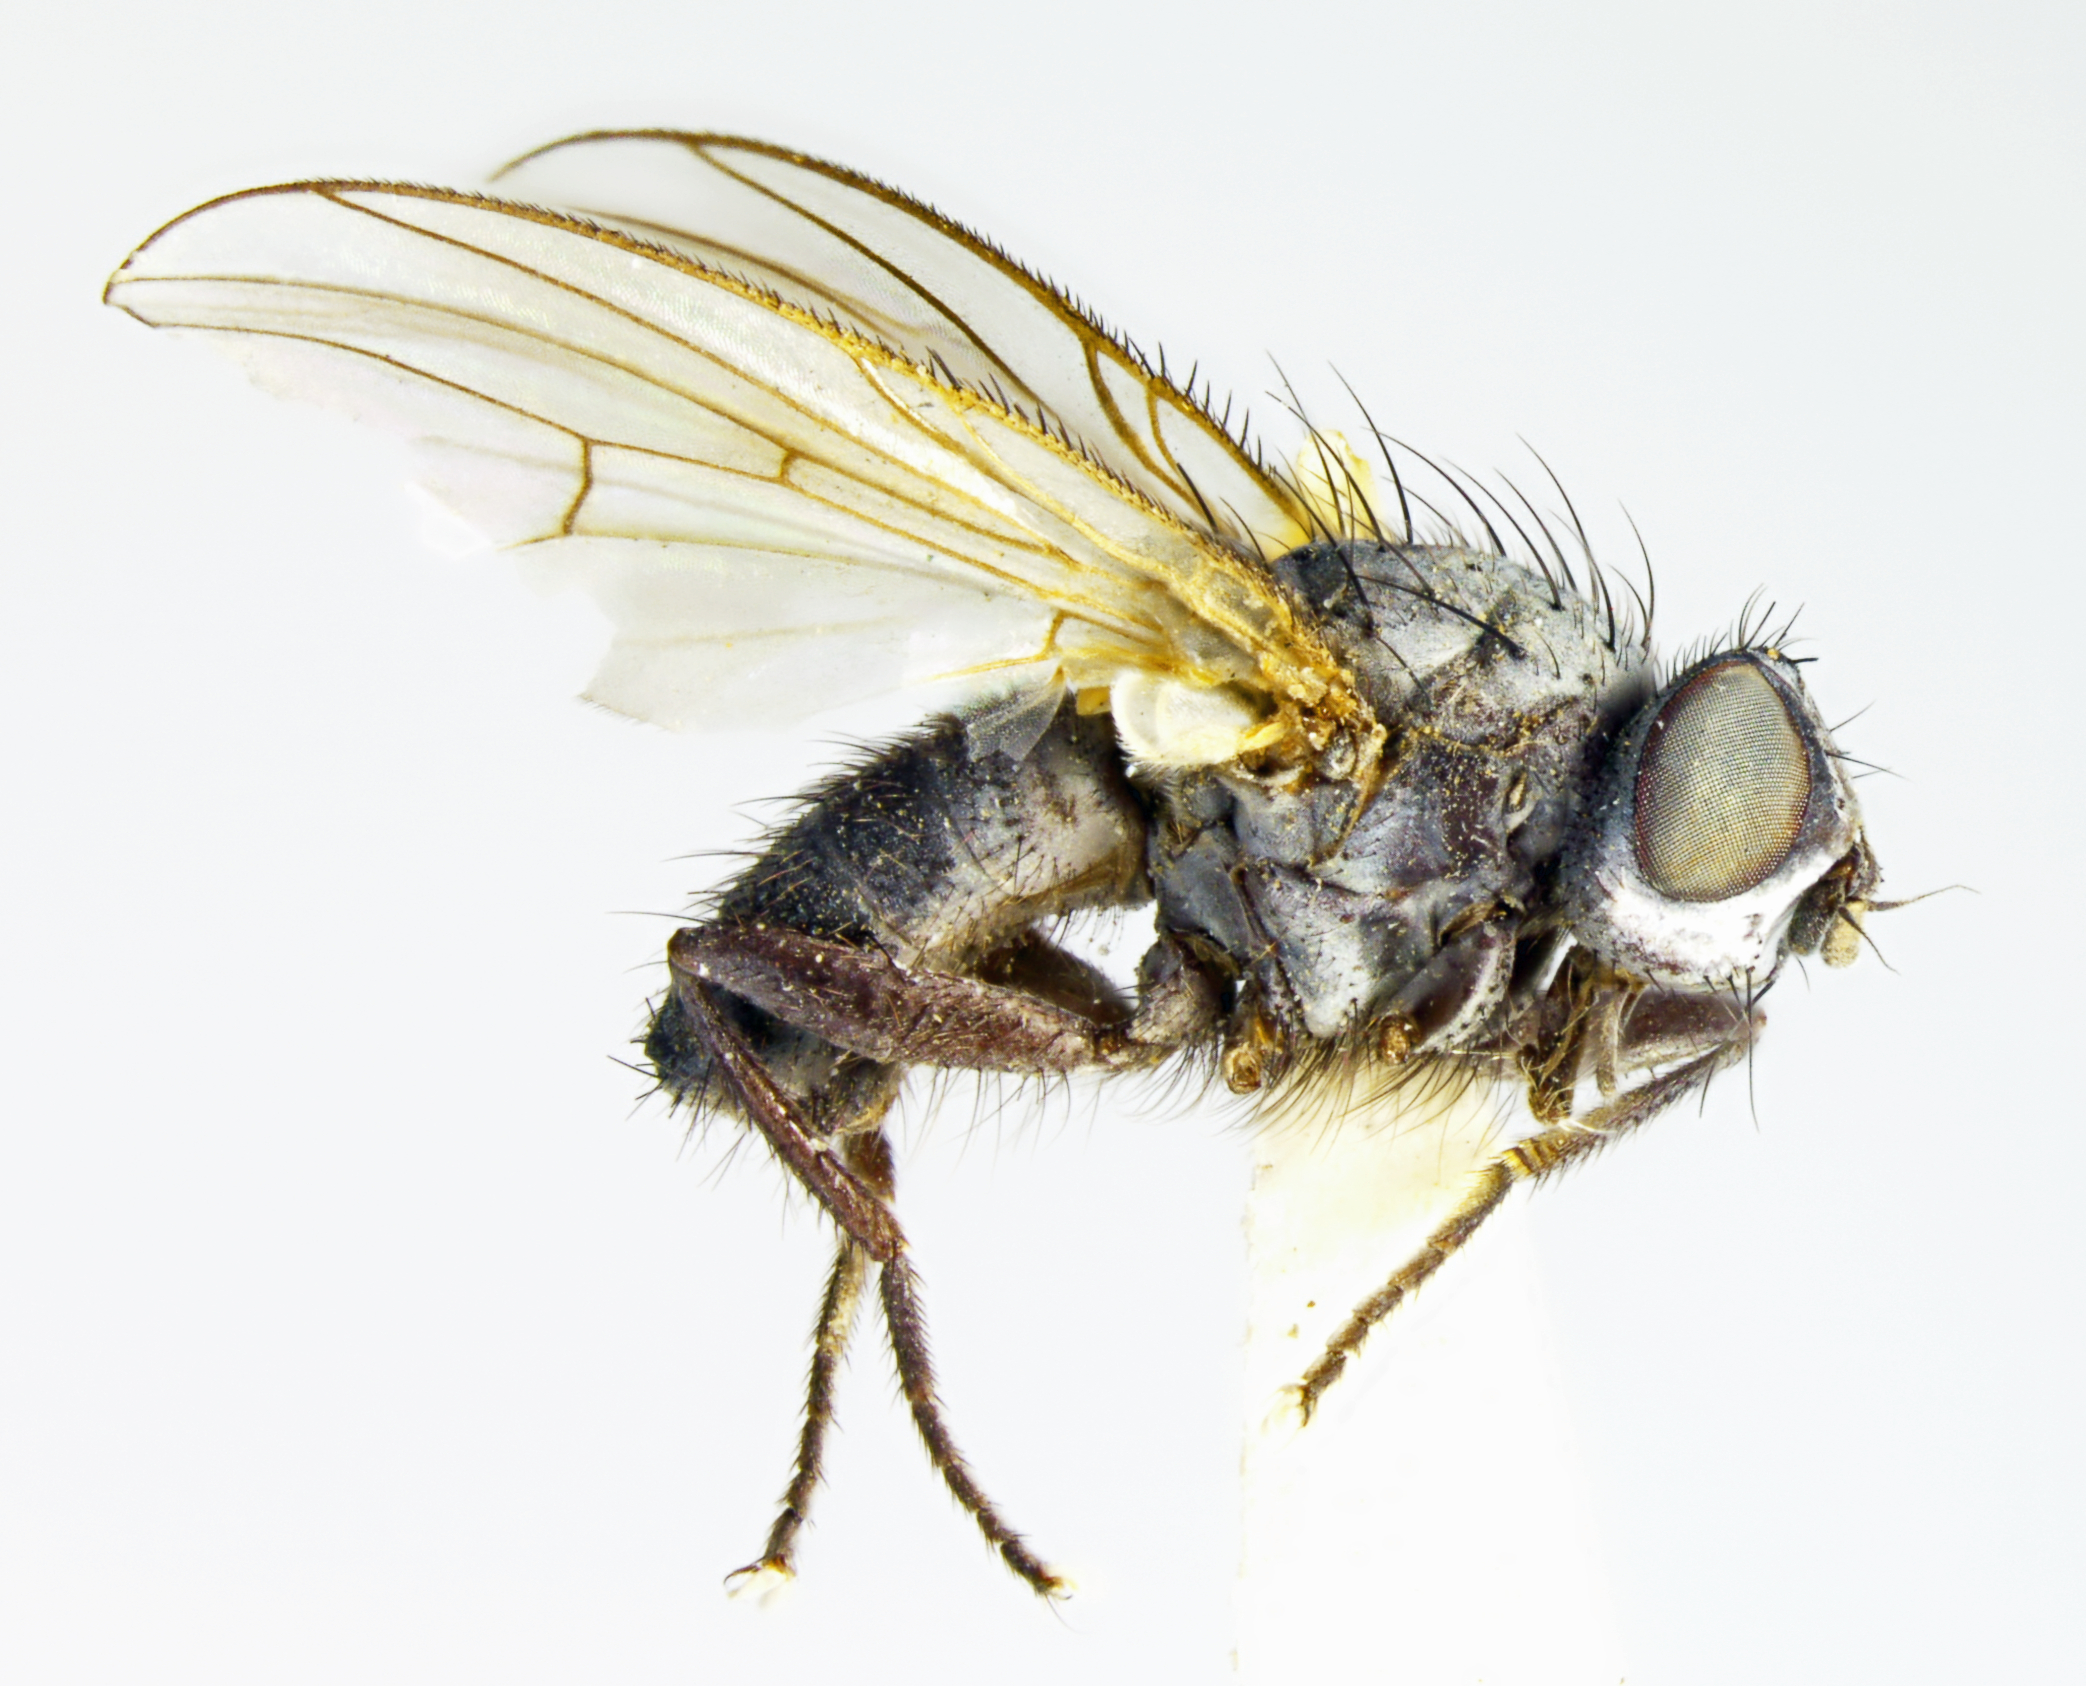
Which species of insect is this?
Spilogona setipes
